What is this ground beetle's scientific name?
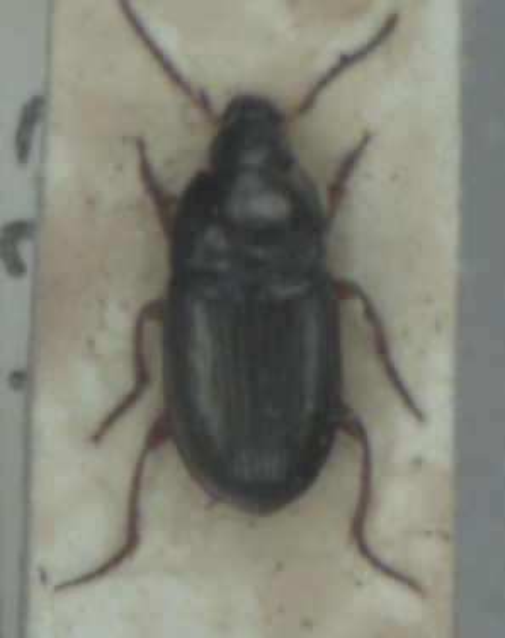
Amara familiaris
